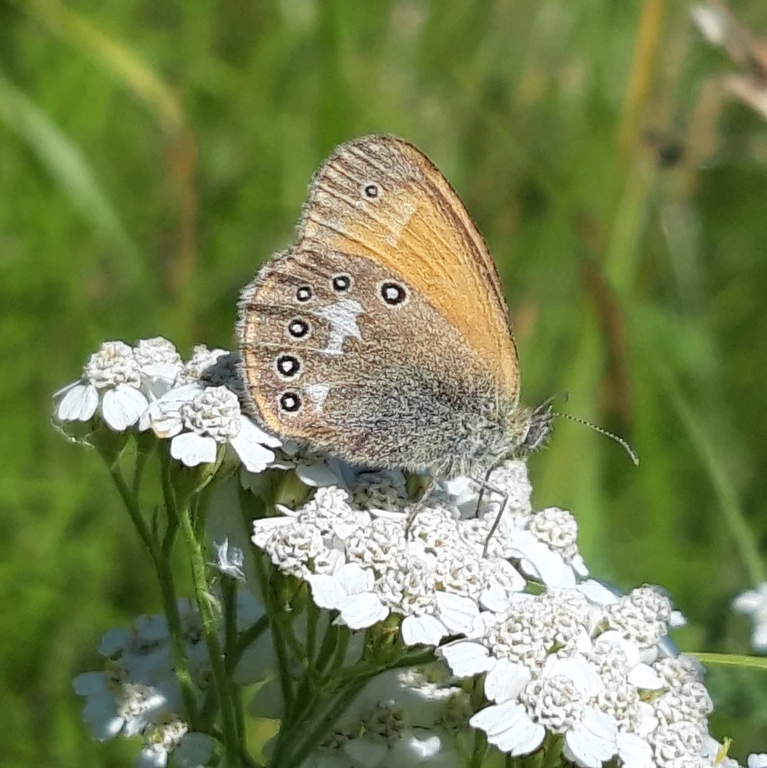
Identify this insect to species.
Coenonympha glycerion (also Coenonympha iphis)
